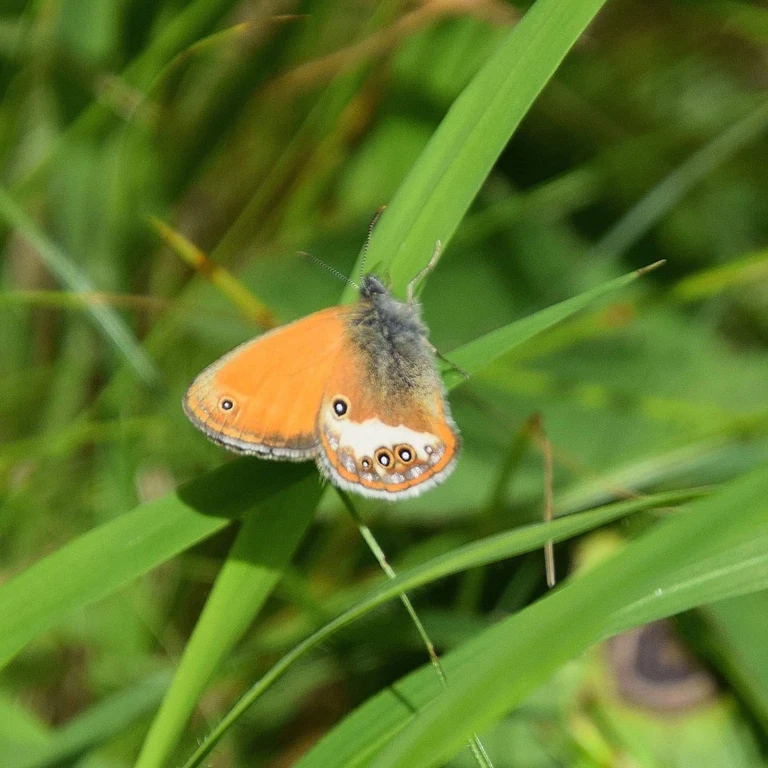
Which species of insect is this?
Coenonympha arcania
